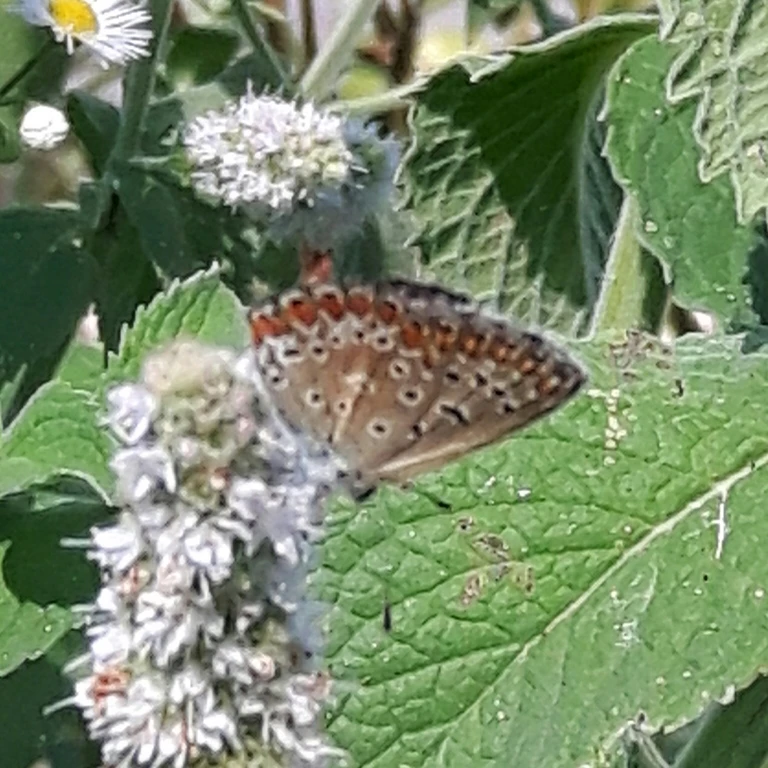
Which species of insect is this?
Polyommatus icarus
